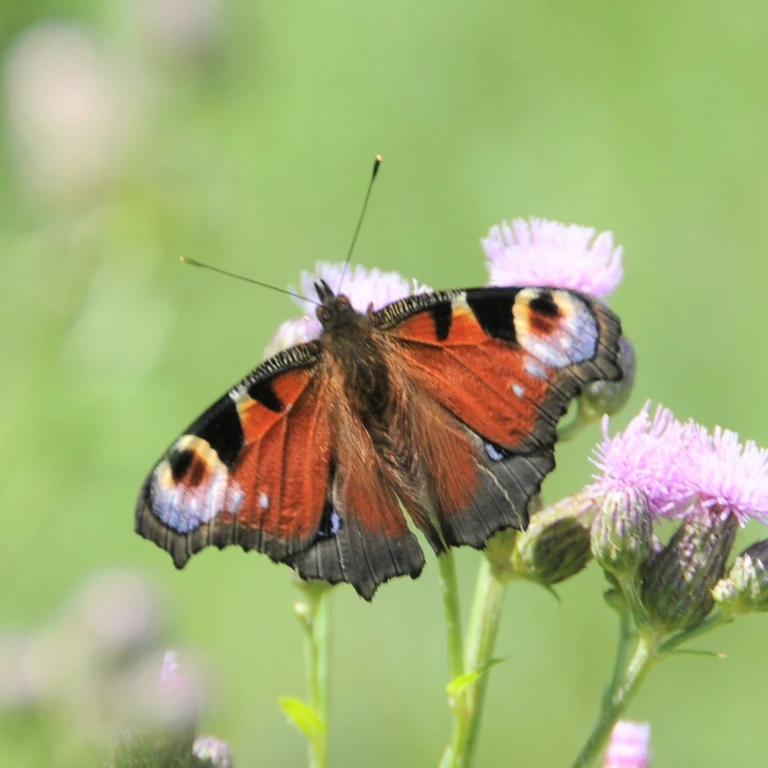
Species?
Aglais io
